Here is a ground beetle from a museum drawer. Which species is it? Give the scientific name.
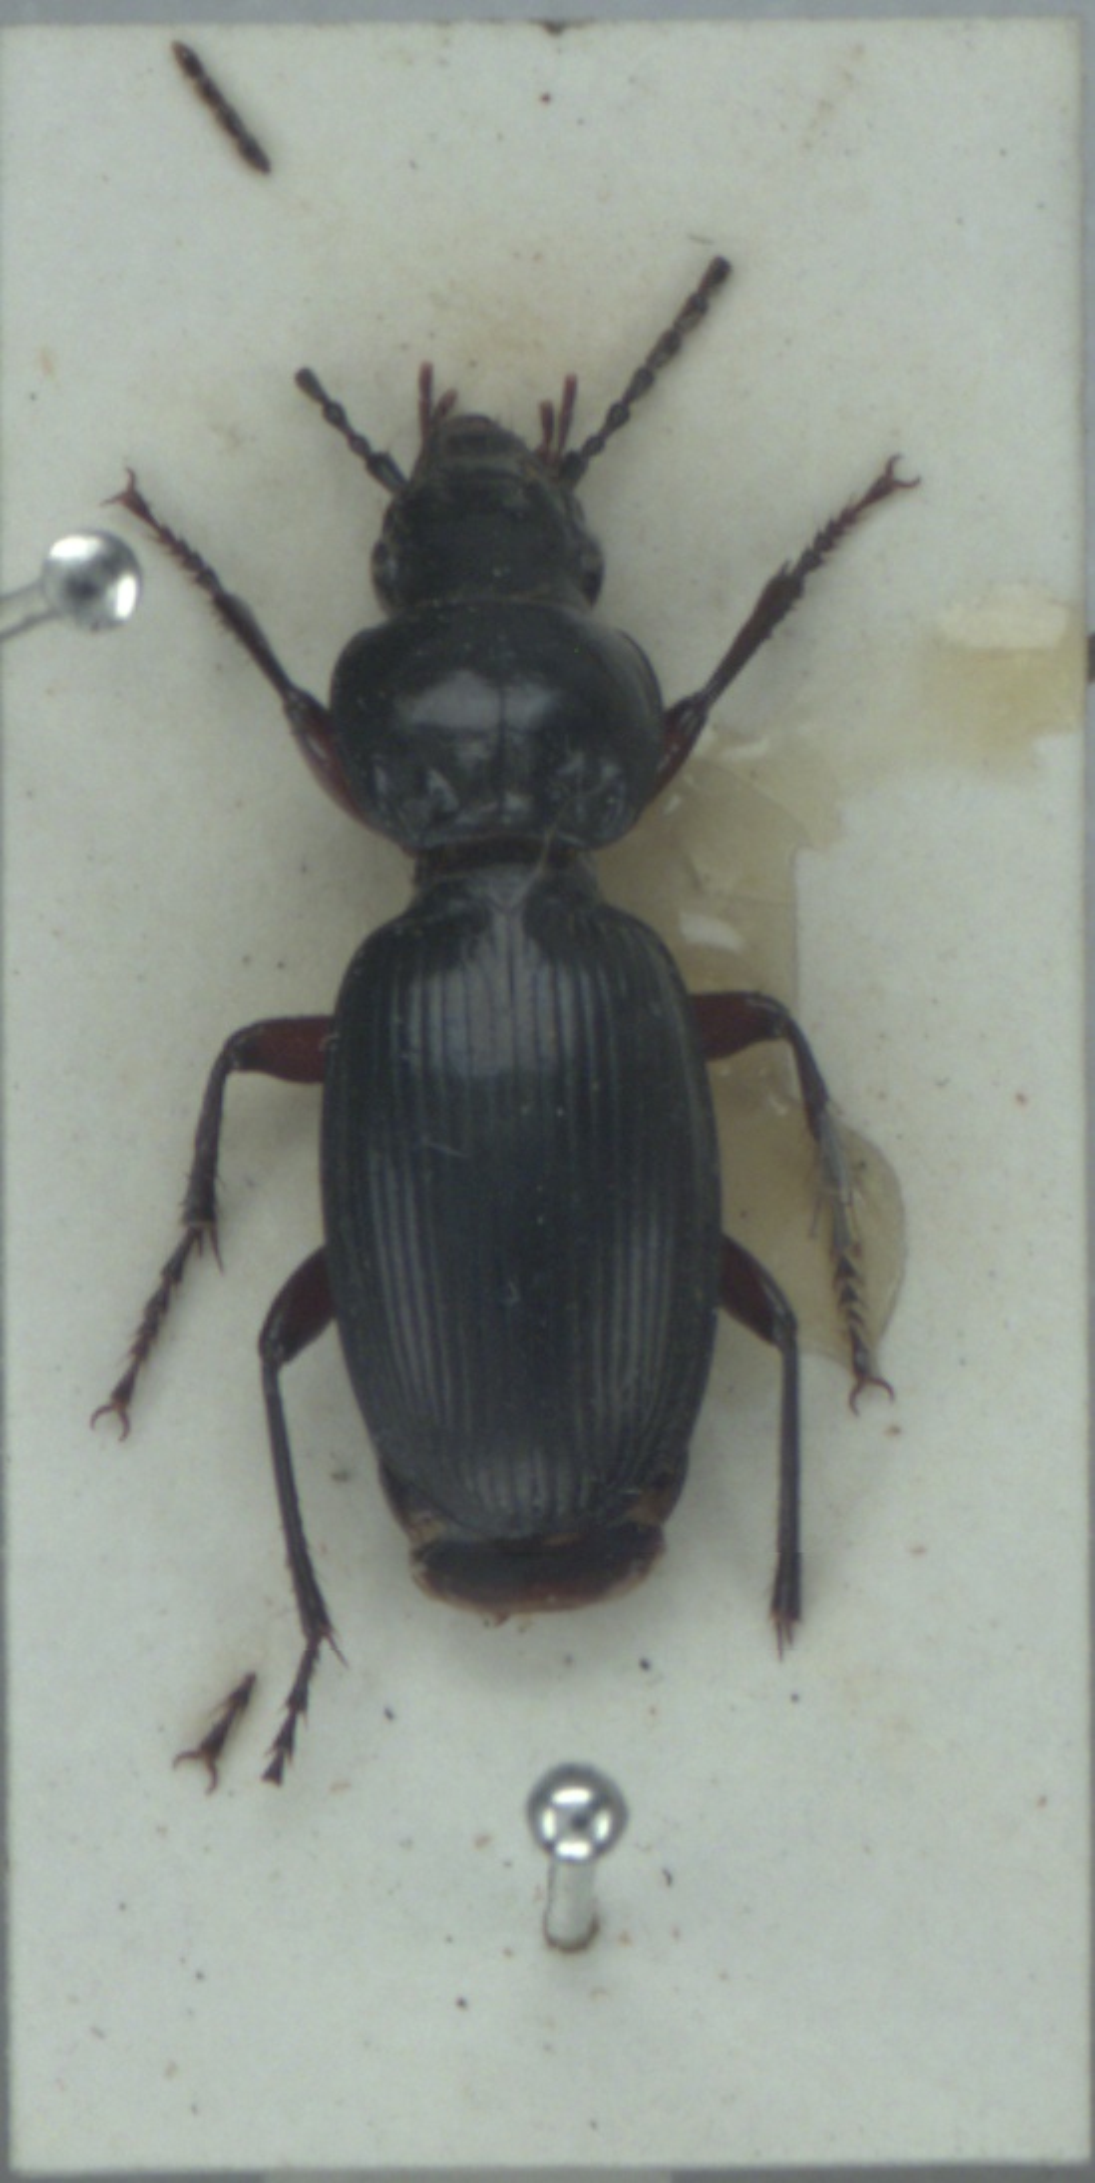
Pterostichus madidus
